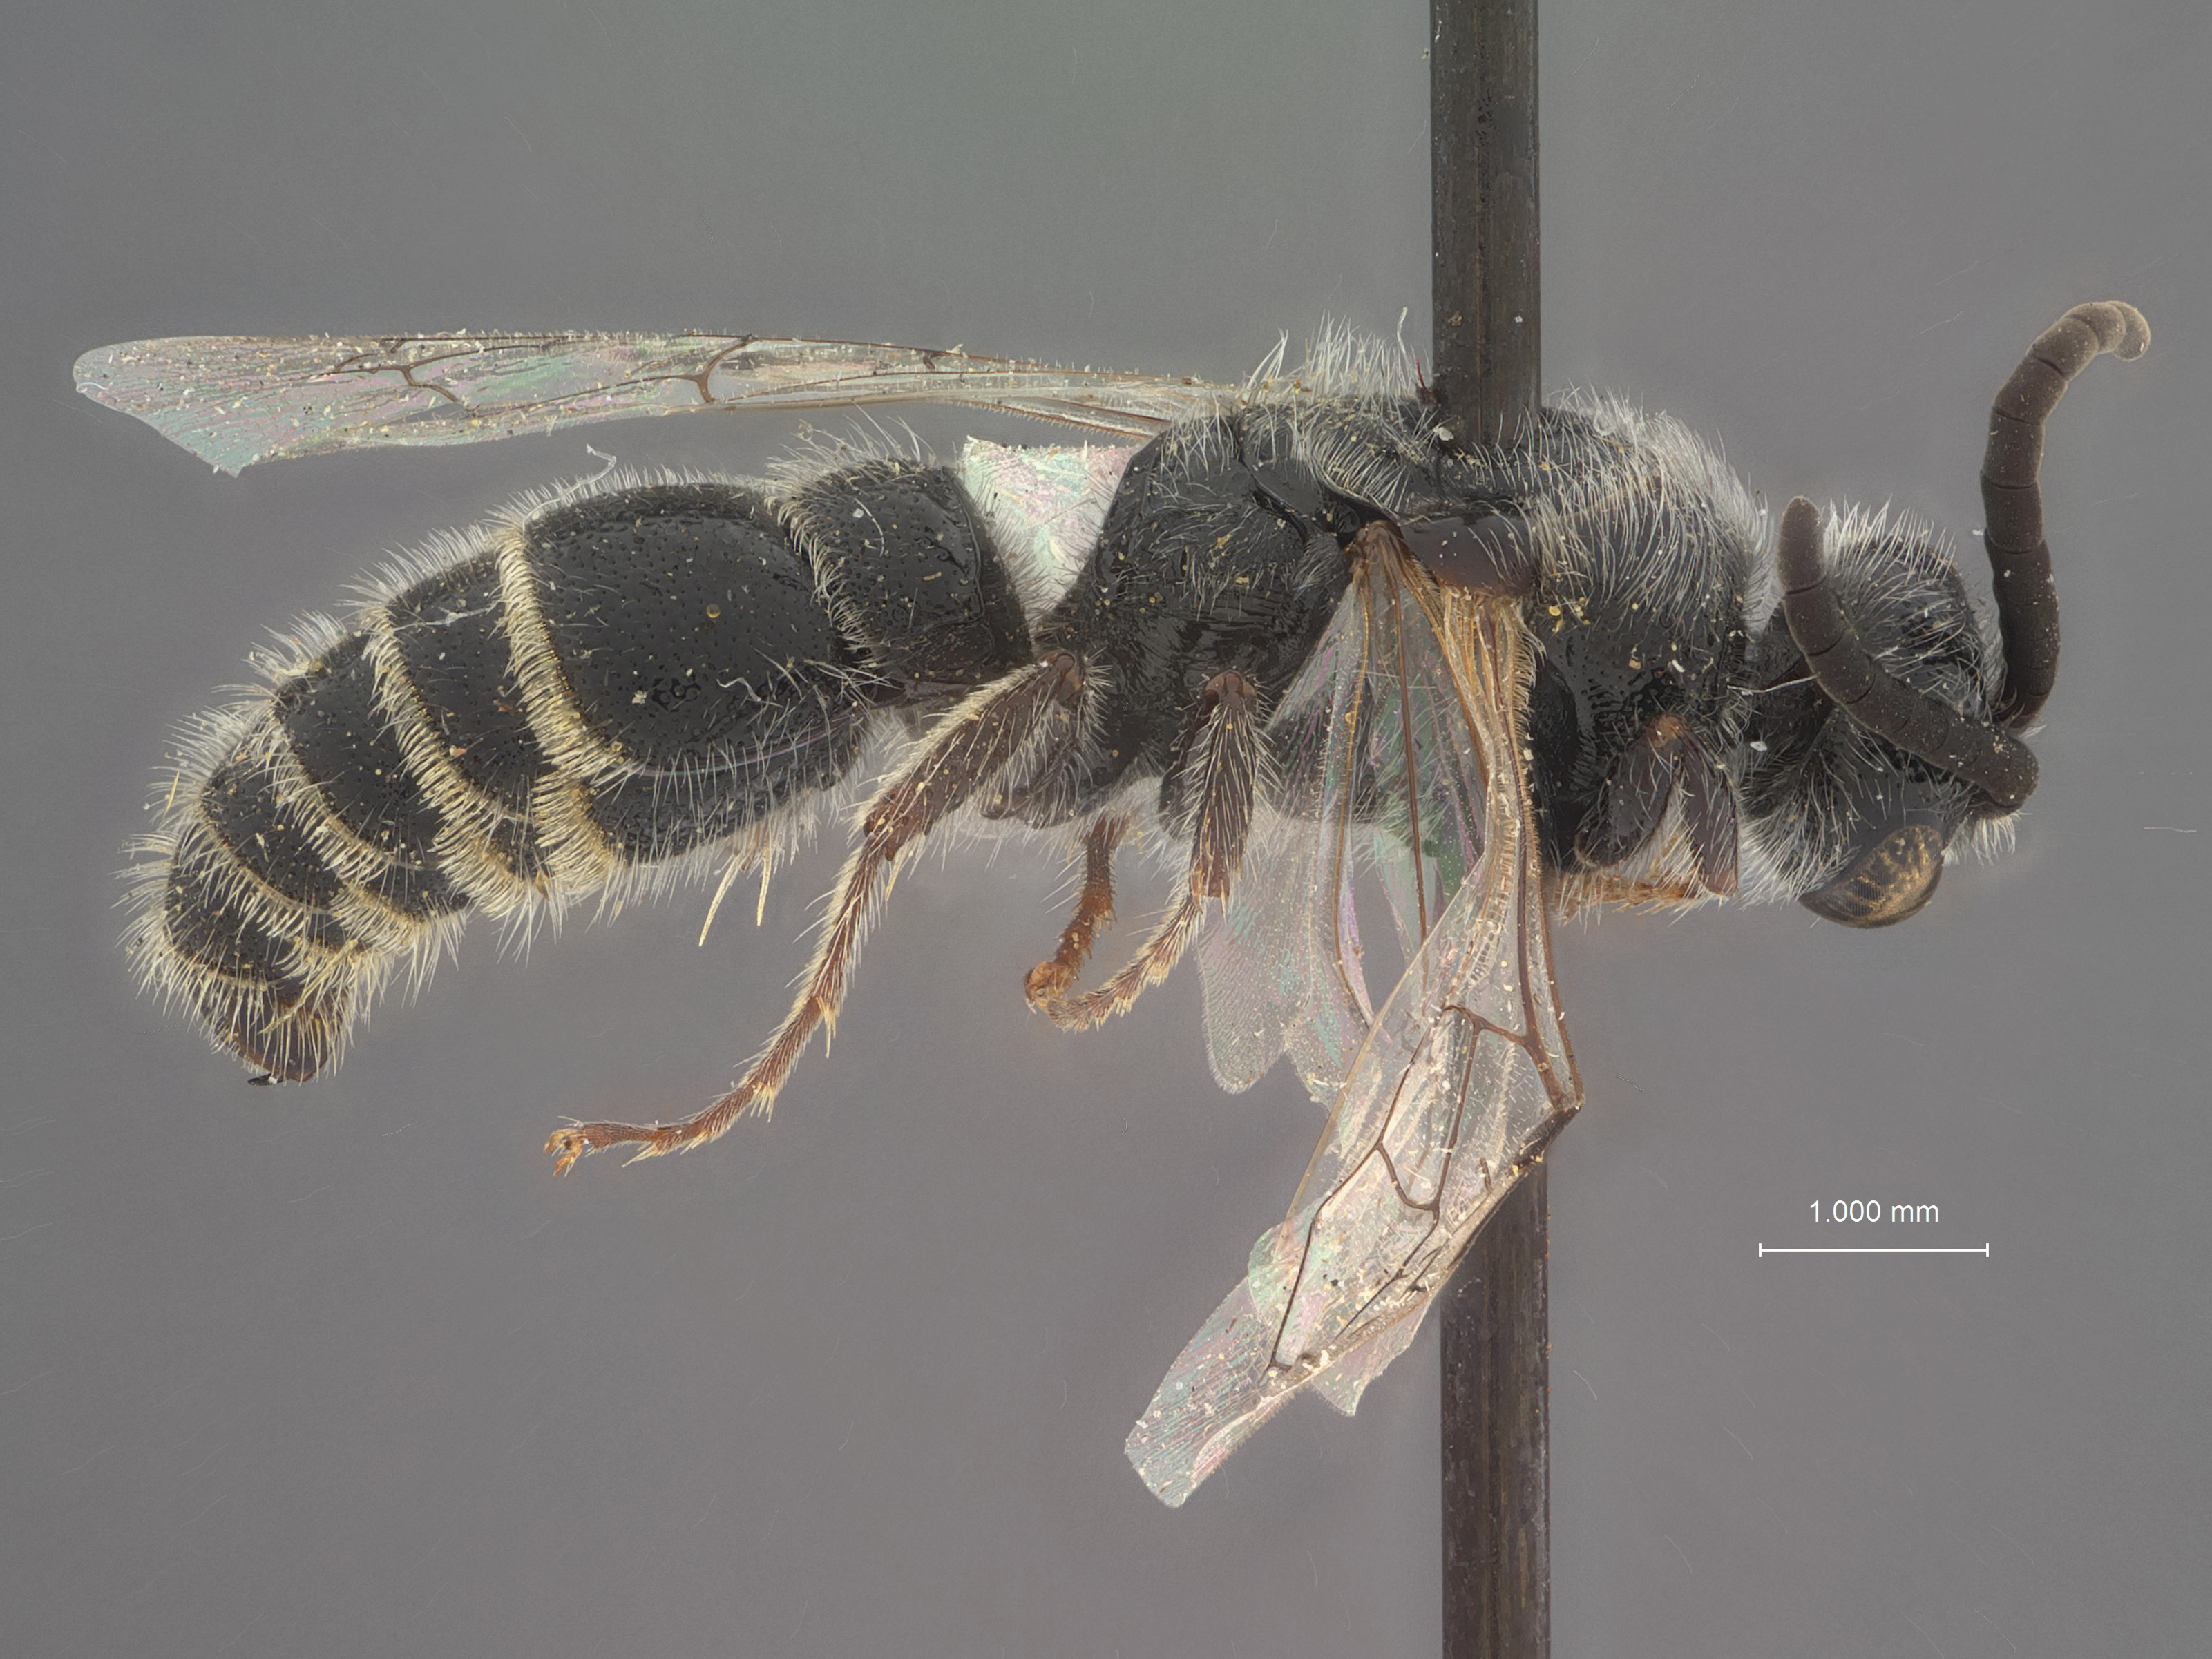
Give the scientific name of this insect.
Paratiphia sculleni
